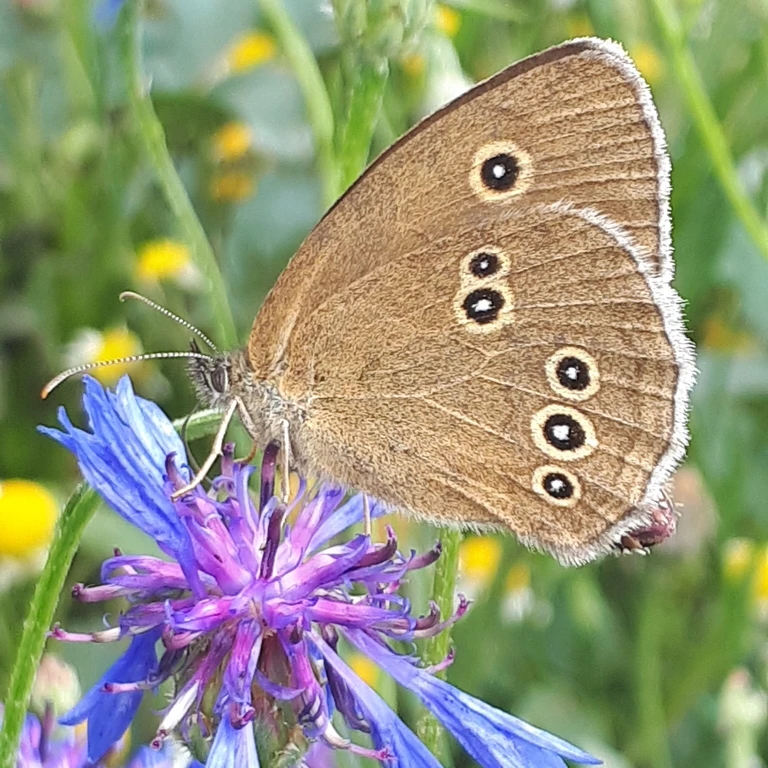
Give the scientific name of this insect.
Aphantopus hyperantus
